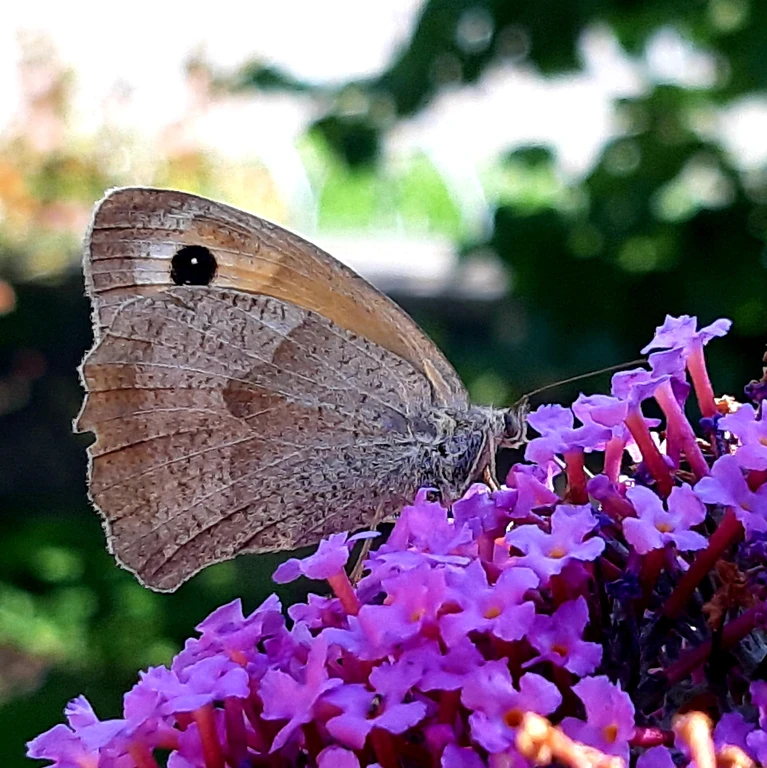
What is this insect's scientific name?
Maniola jurtina
